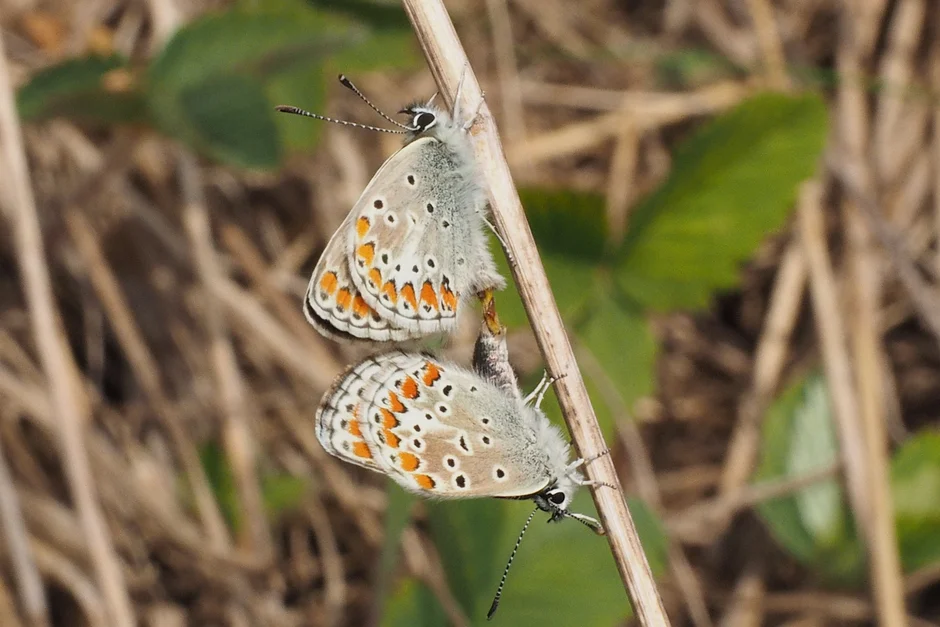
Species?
Aricia agestis/artaxerxes
